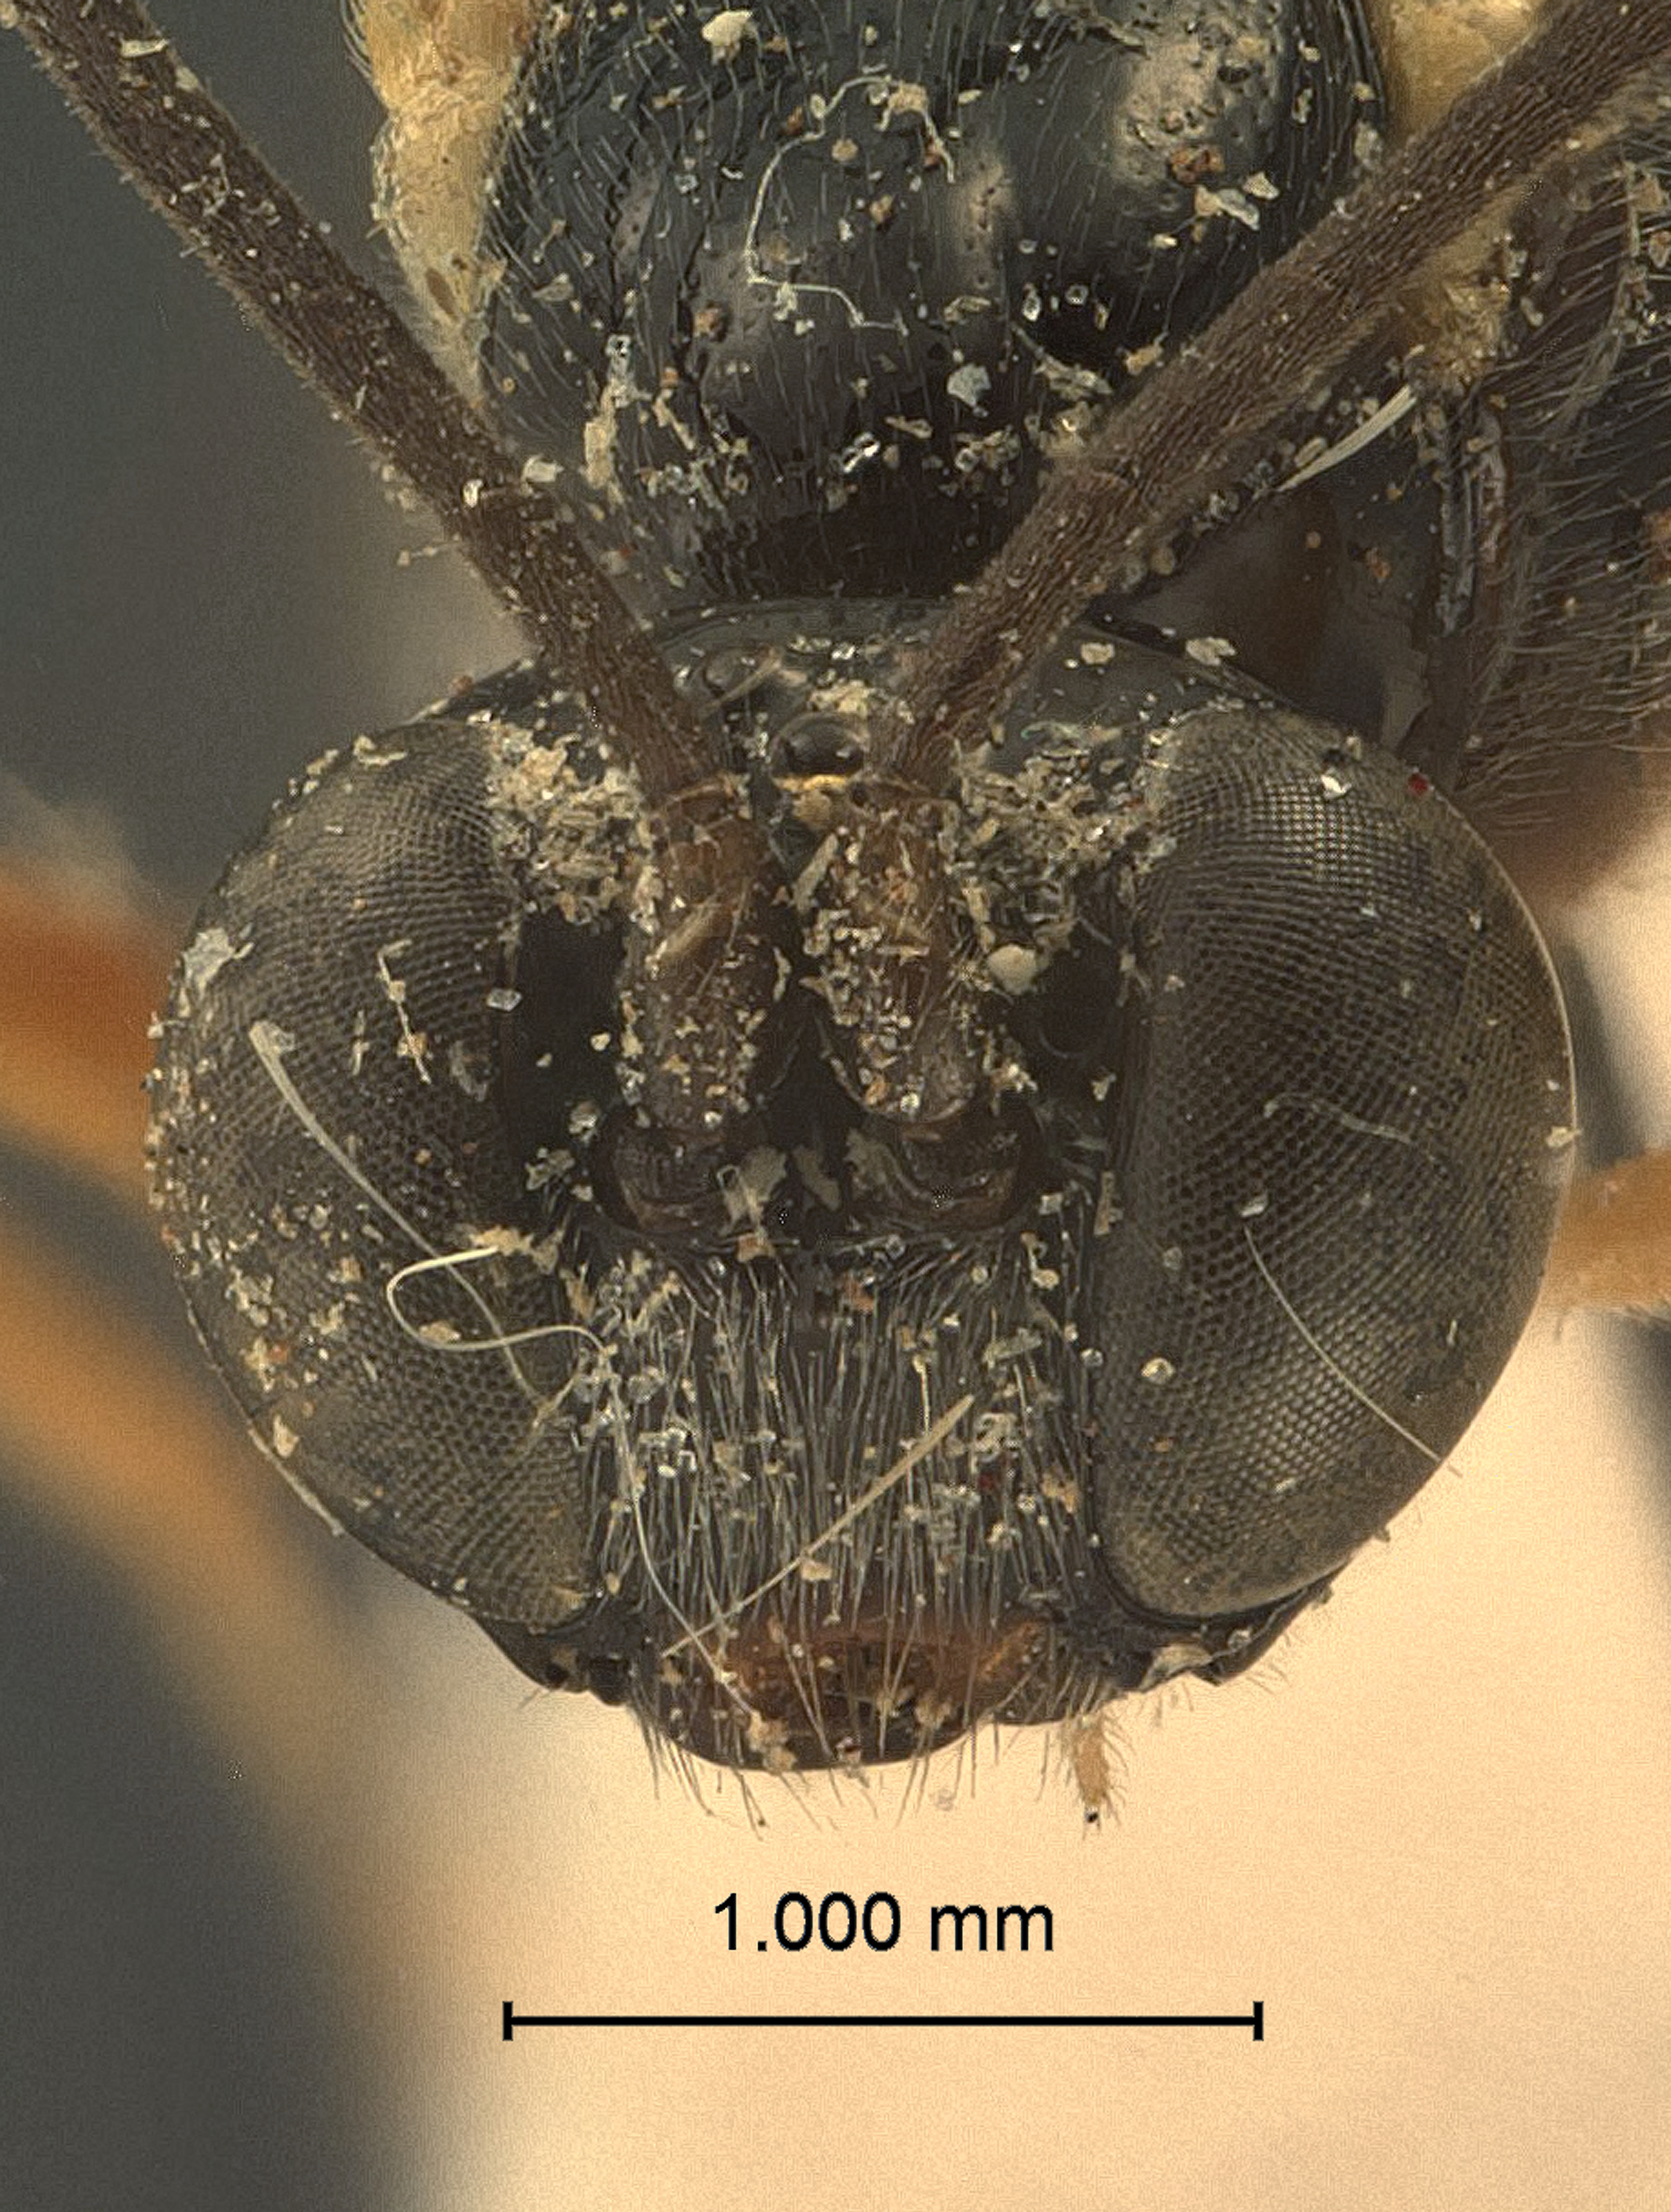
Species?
Calliephialtes odinae
